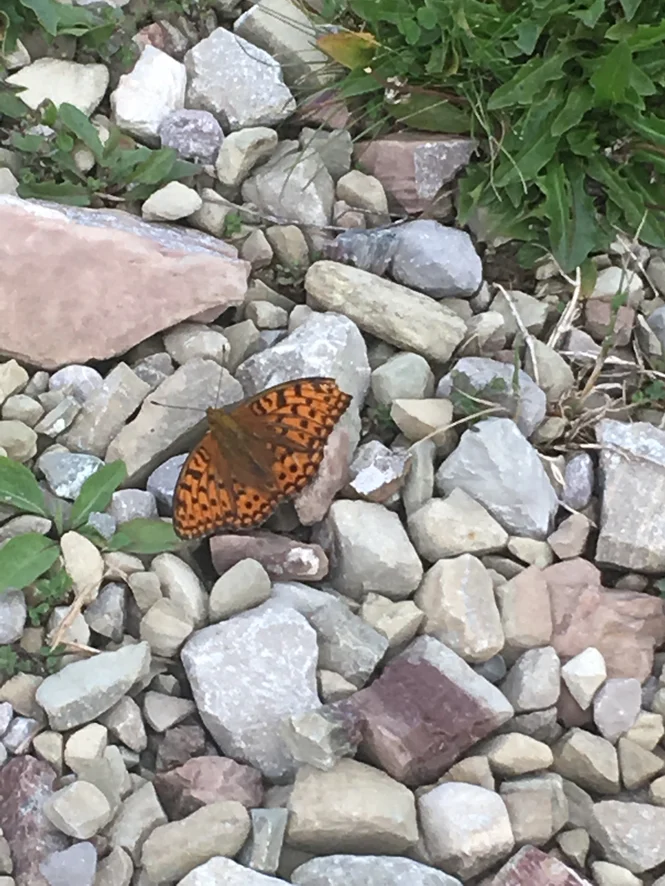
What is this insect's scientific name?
Fabriciana adippe
